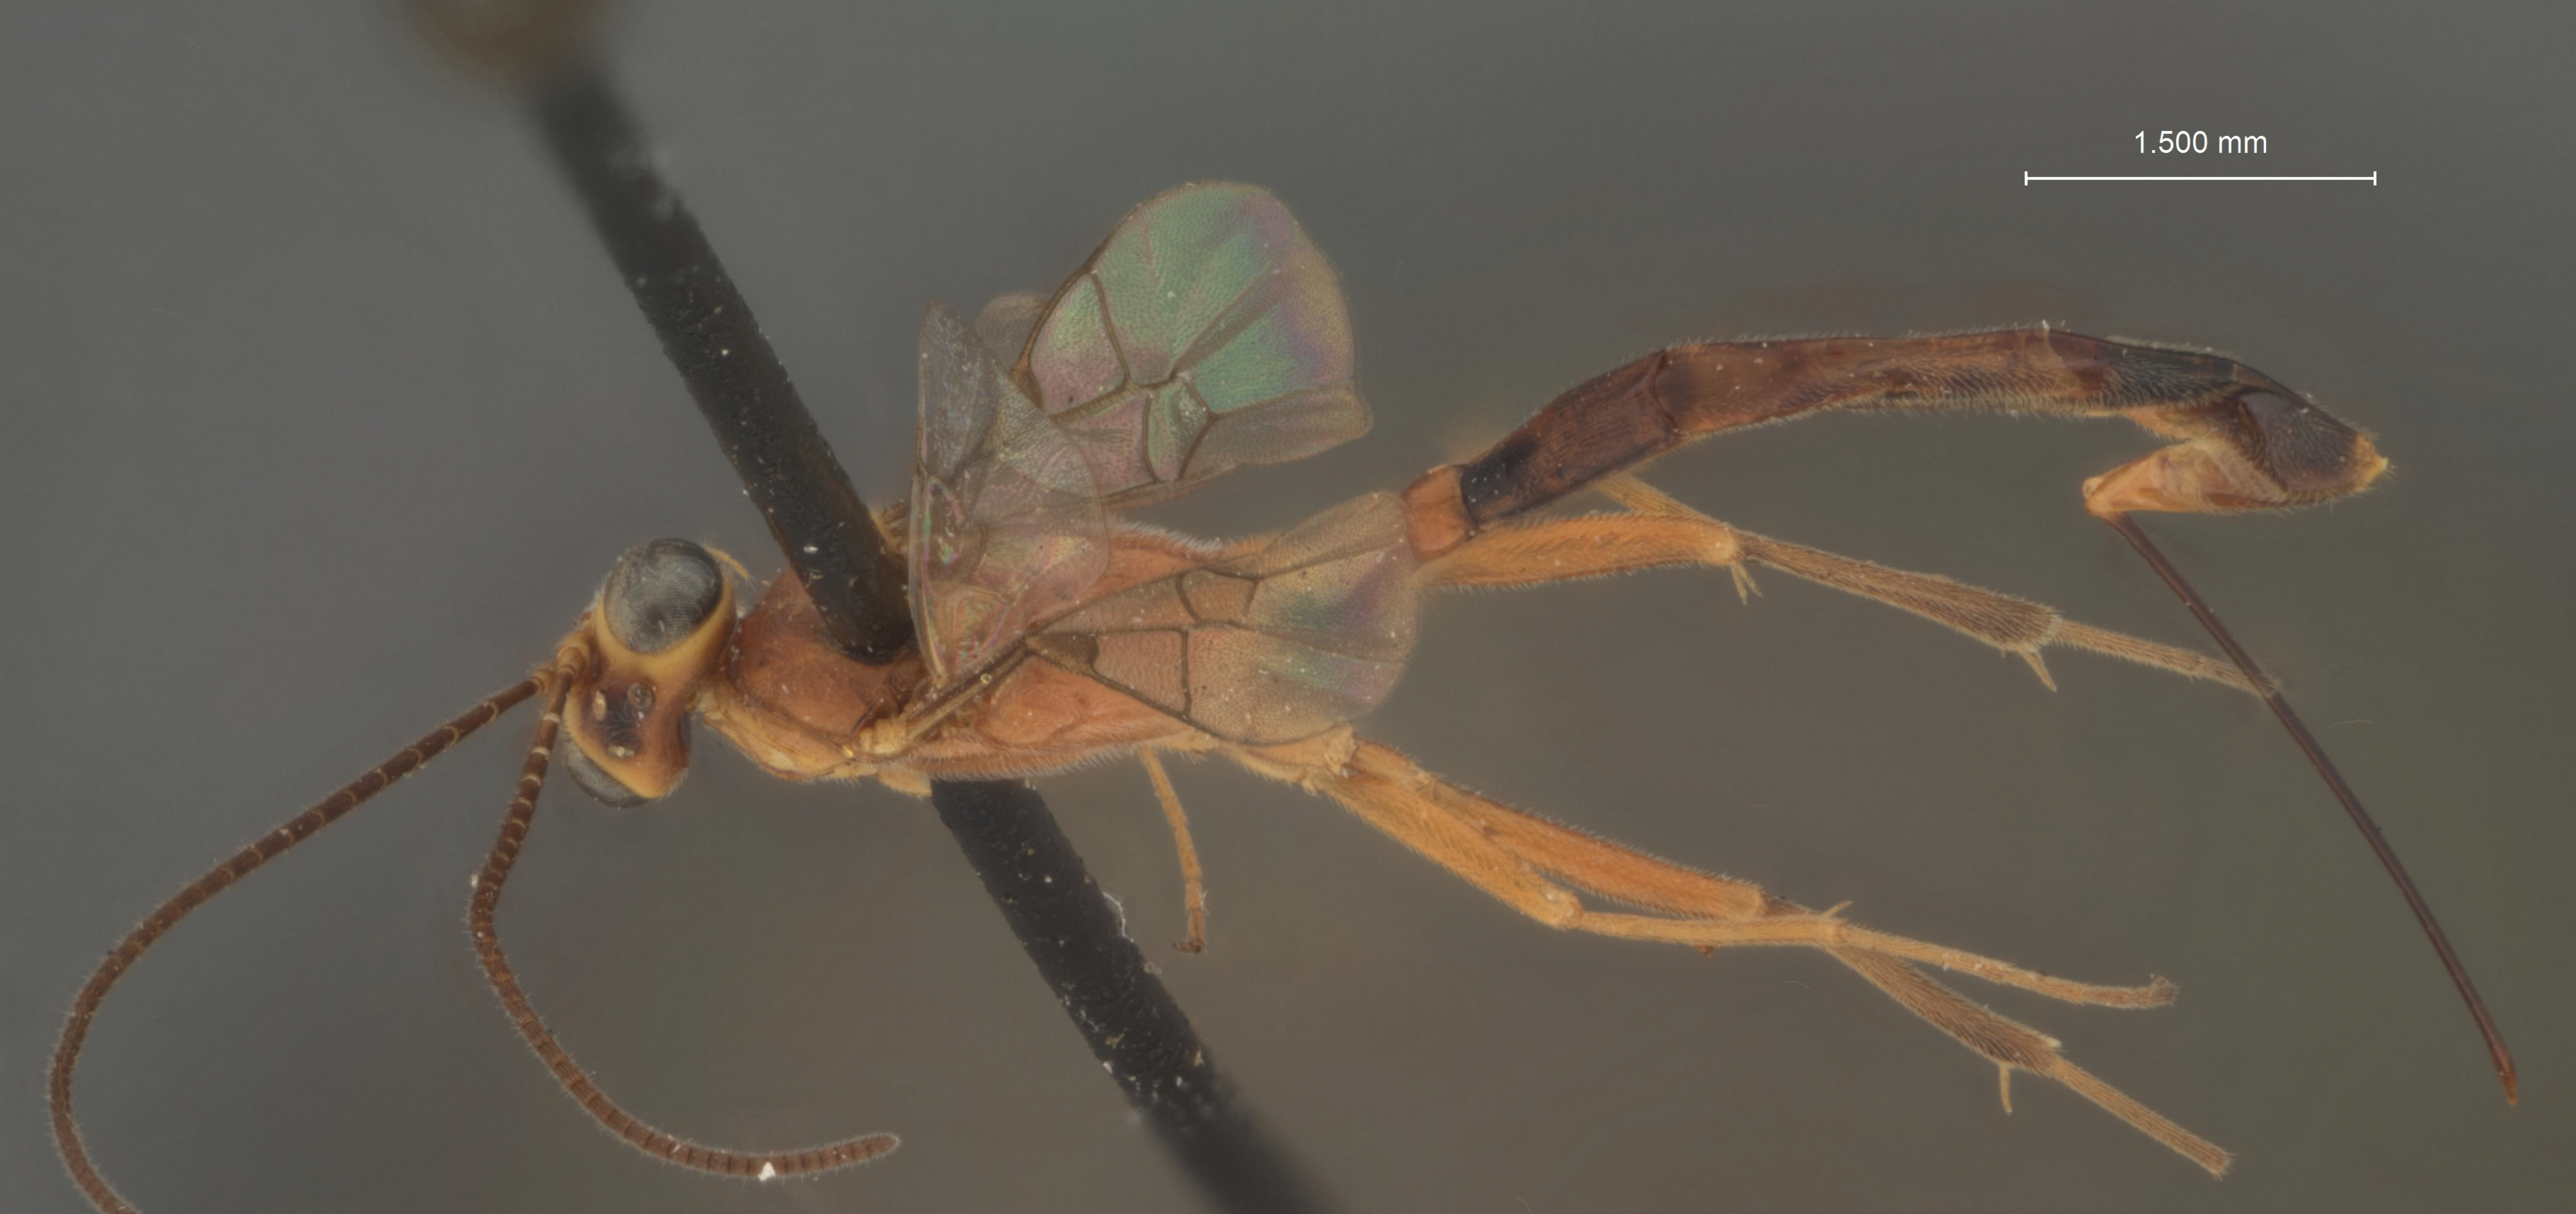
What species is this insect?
Cremastus graciliventris
